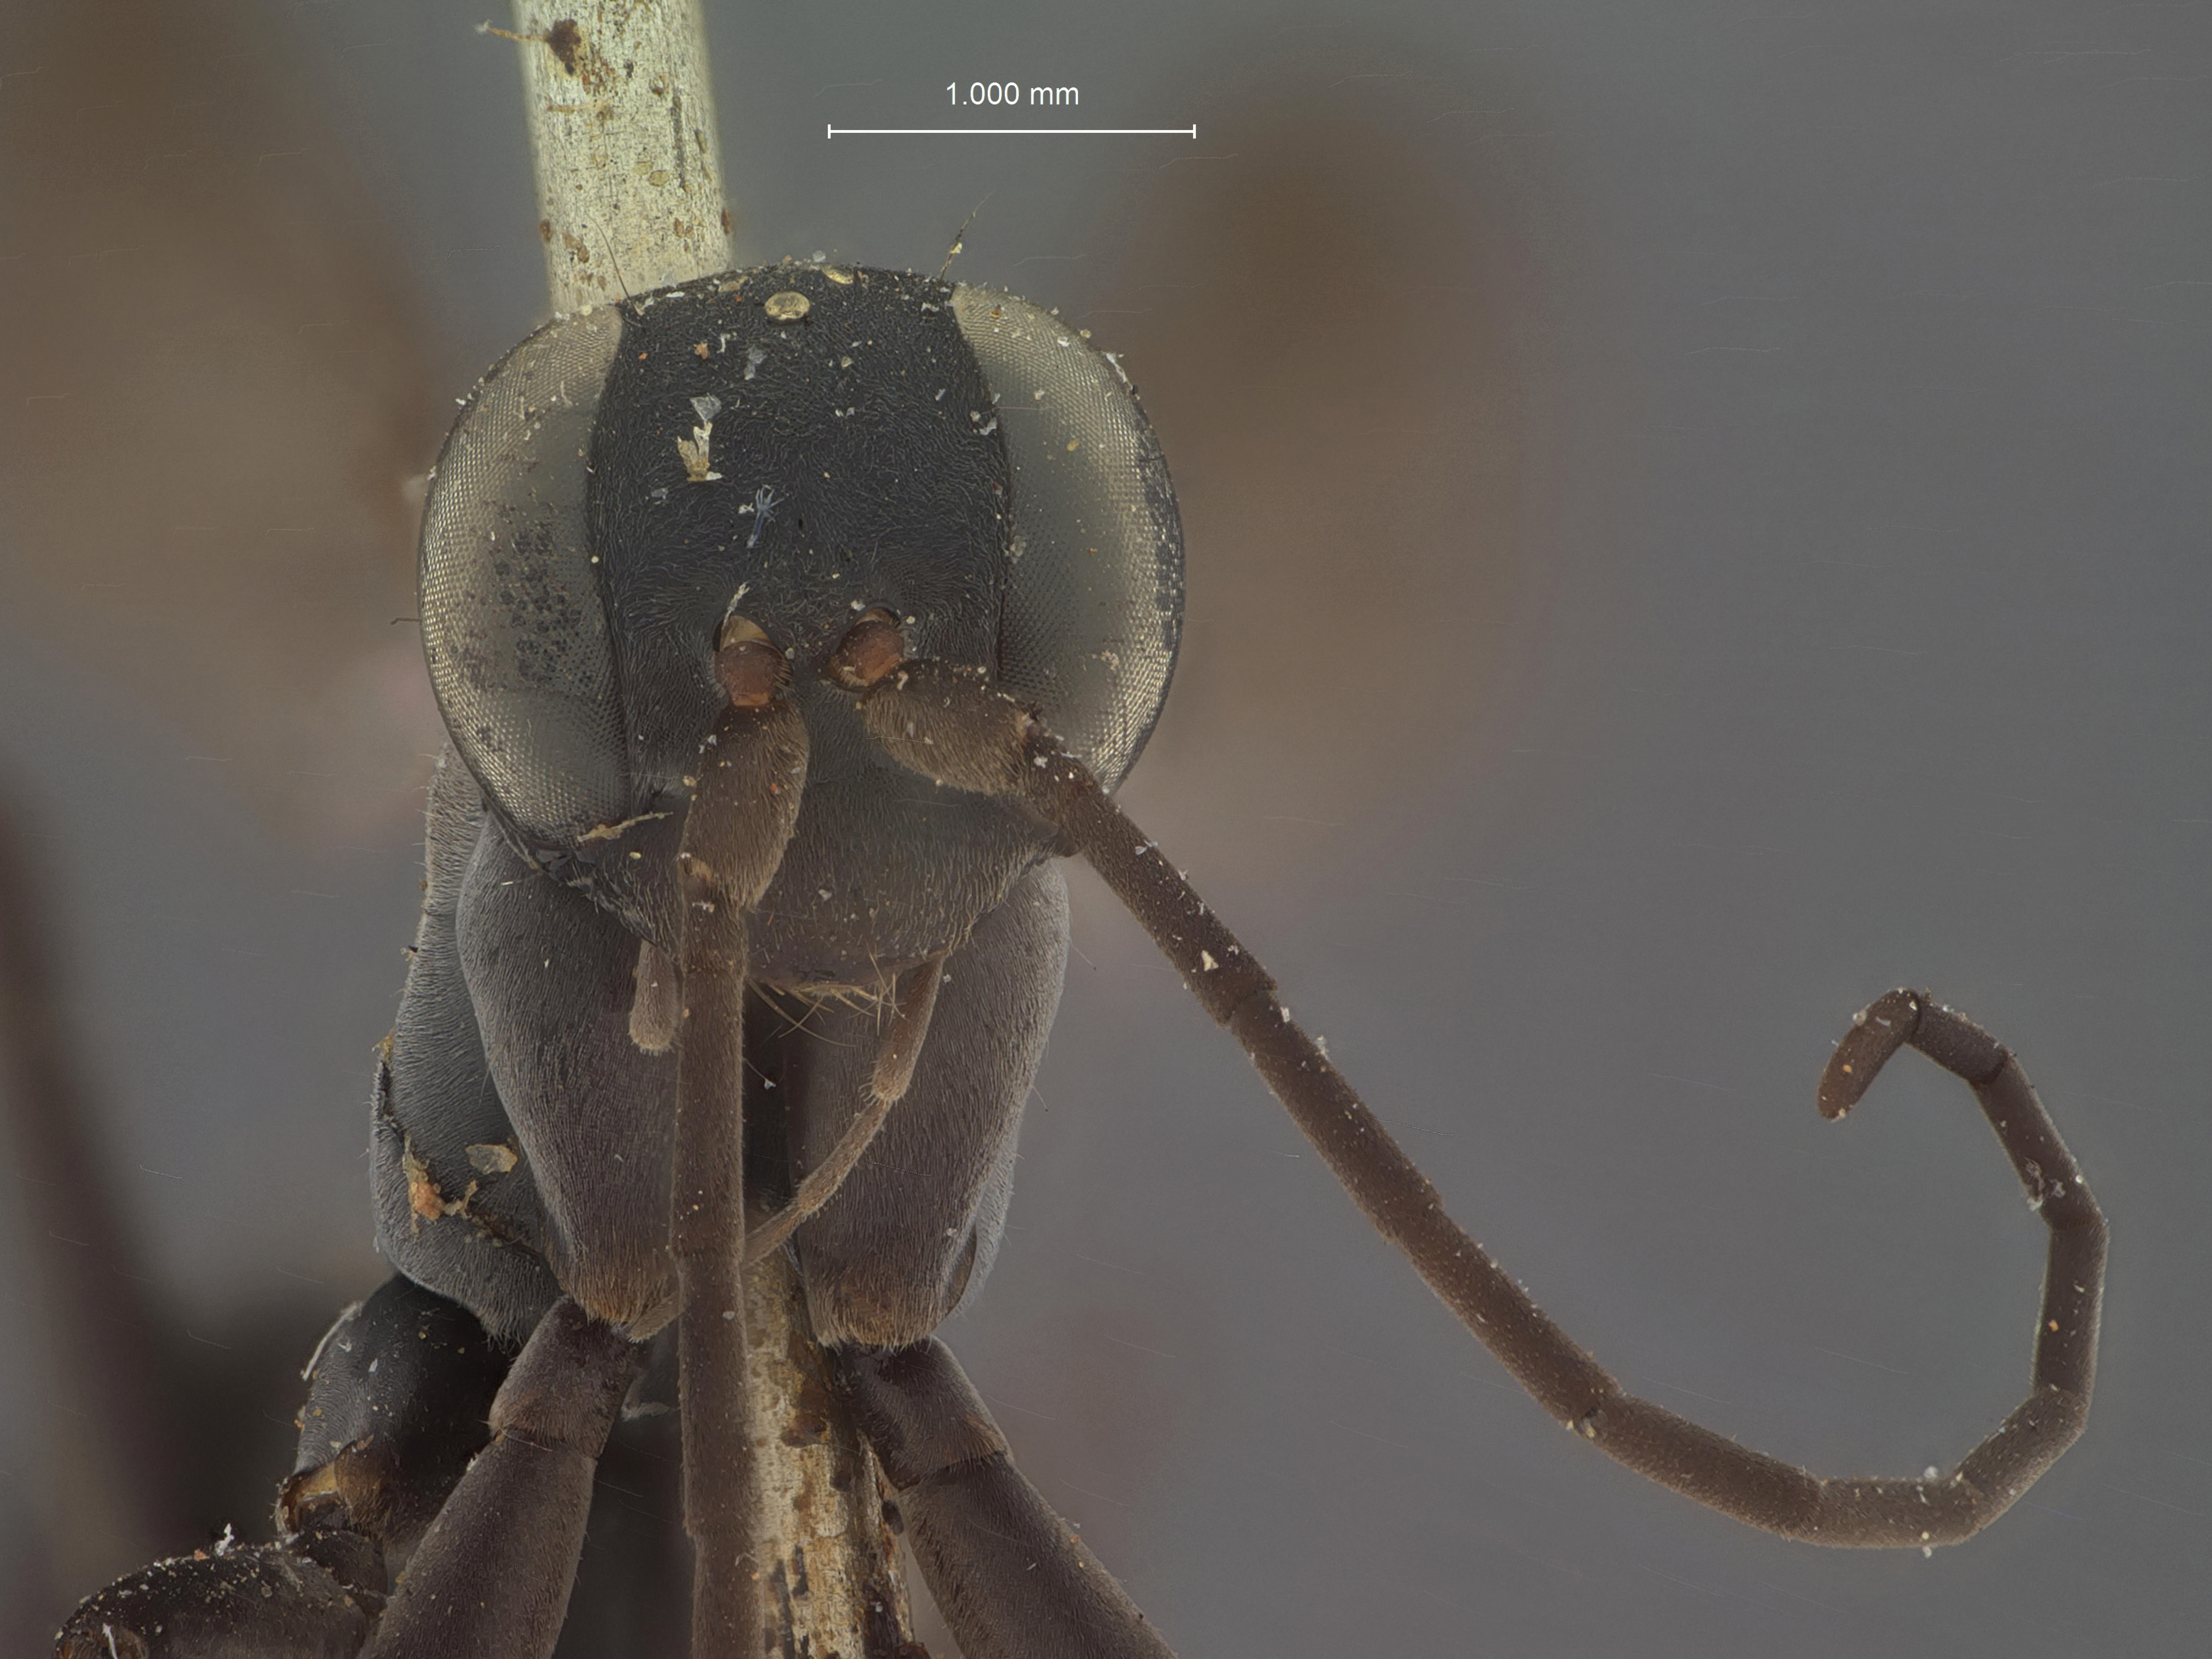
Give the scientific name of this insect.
Ageniella vogeli
